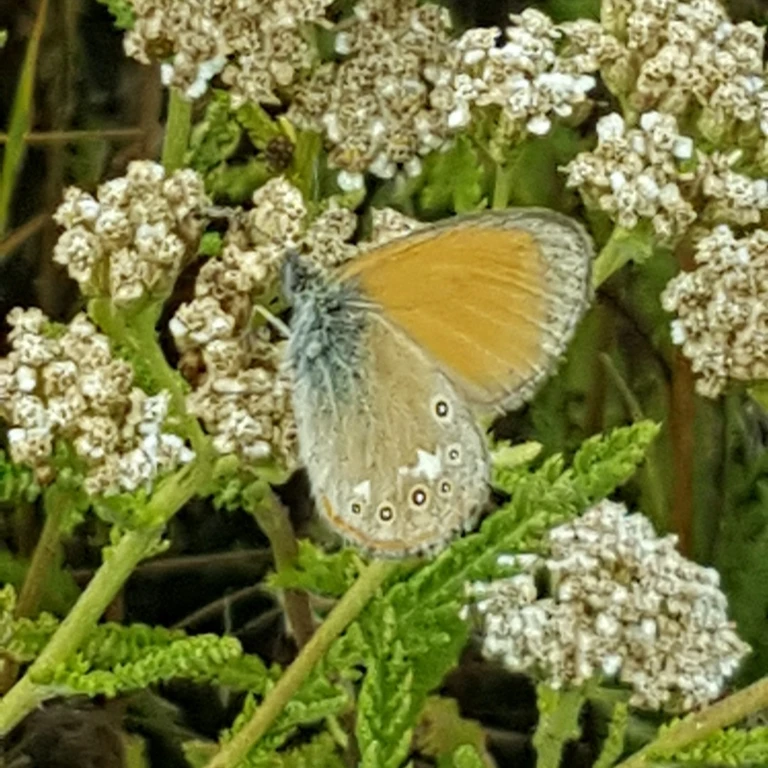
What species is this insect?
Coenonympha glycerion (also Coenonympha iphis)
